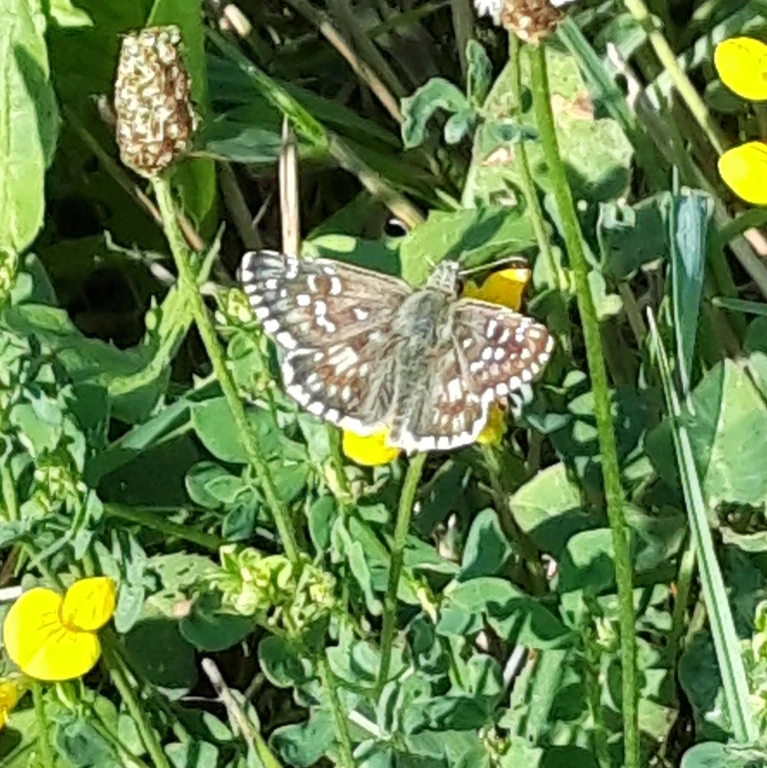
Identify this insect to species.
Pyrgus malvae
